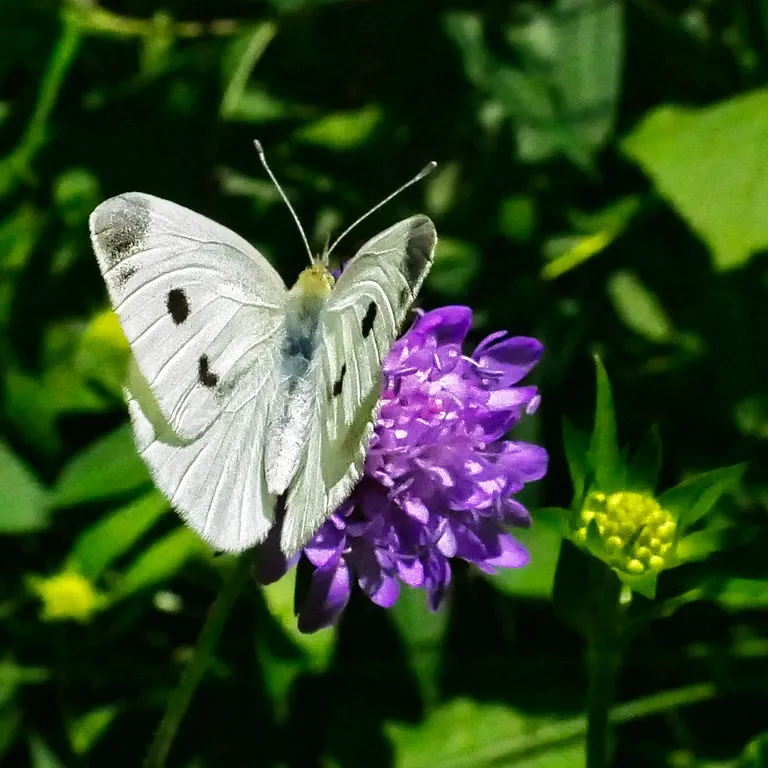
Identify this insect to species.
Pieris rapae
